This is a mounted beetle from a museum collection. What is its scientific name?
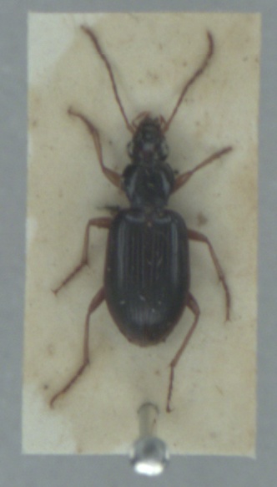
Paranchus albipes
